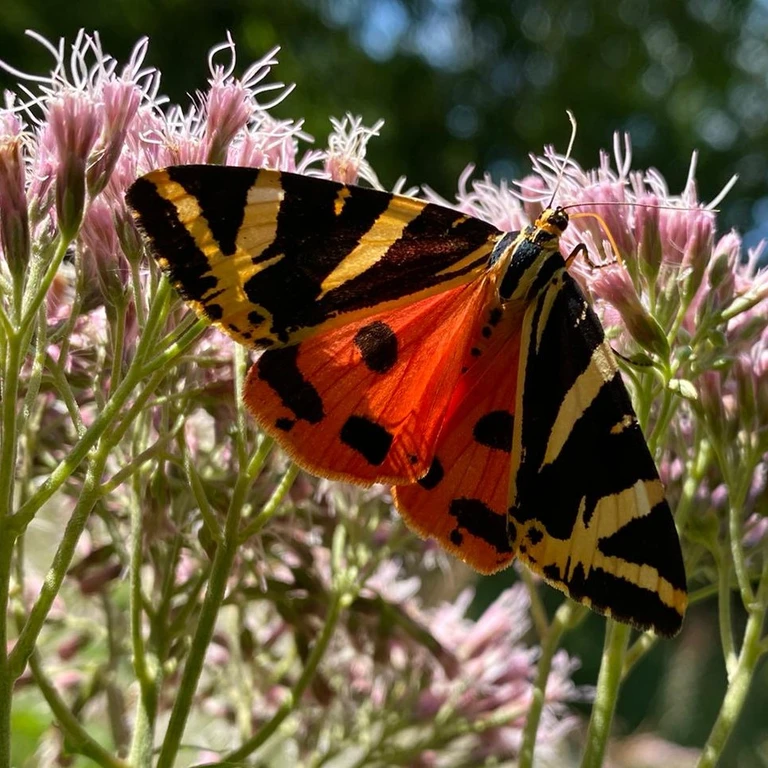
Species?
Euplagia quadripunctaria
